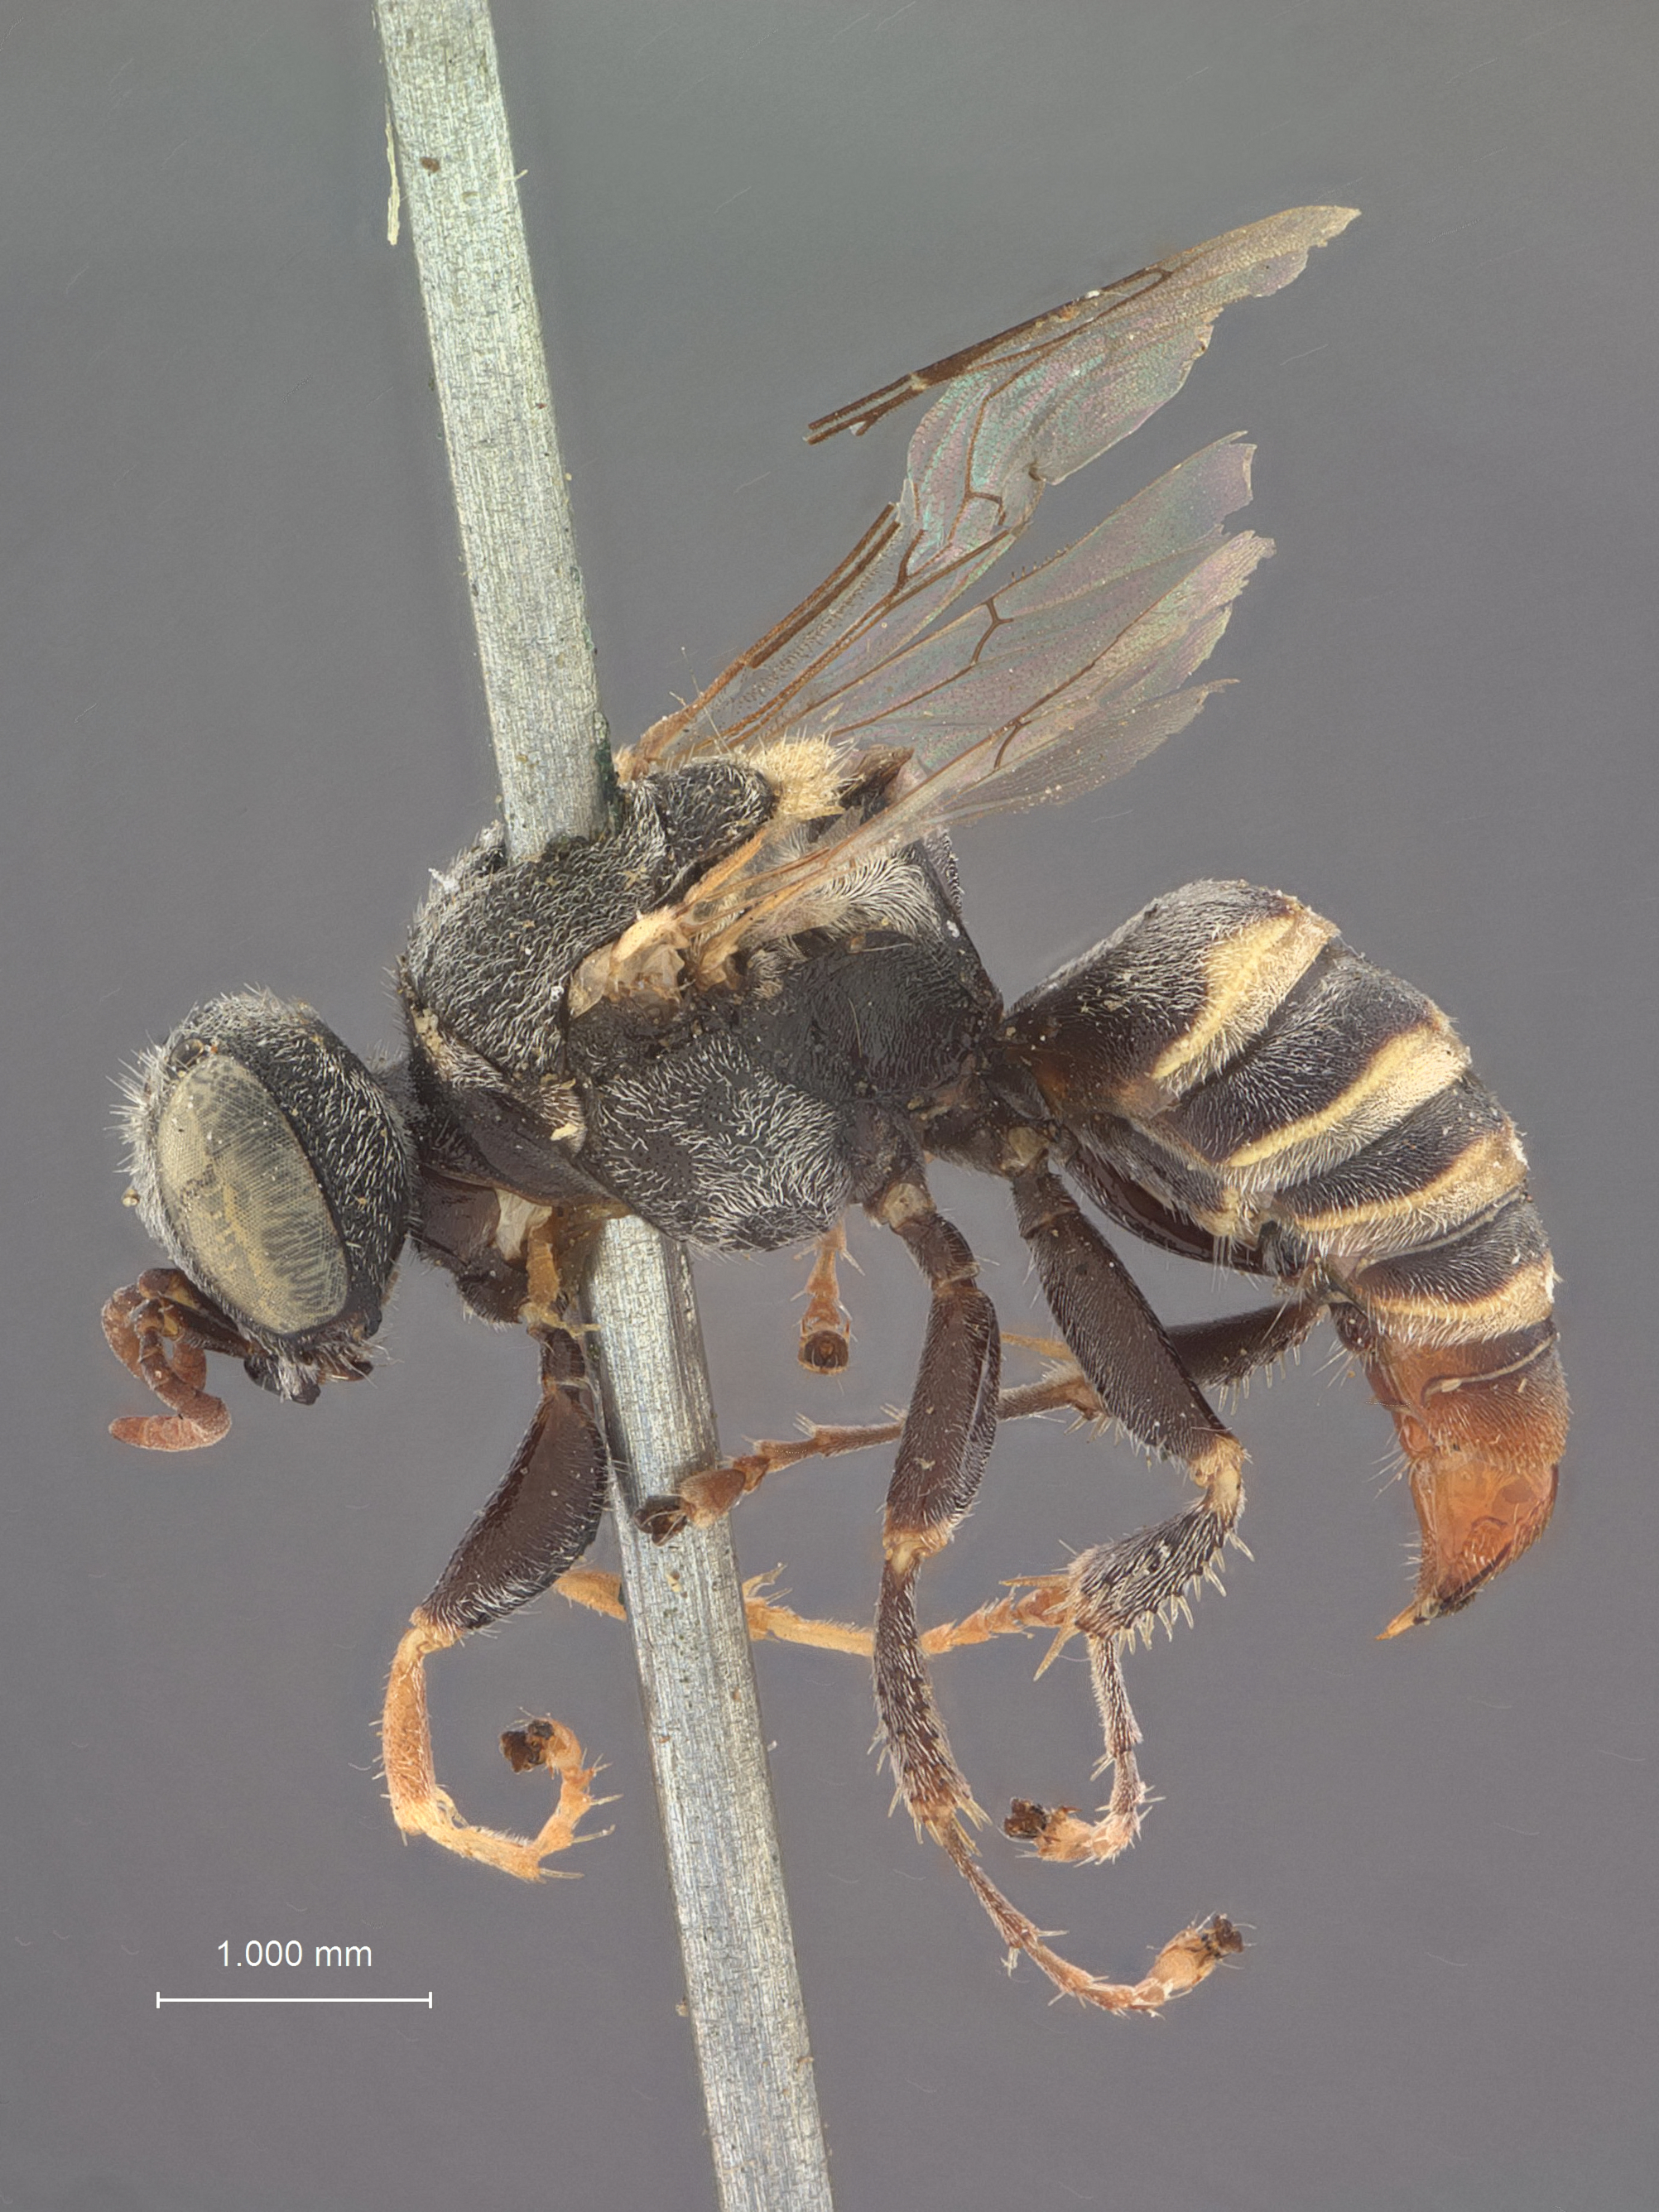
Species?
Oxybelus varicoloratus
